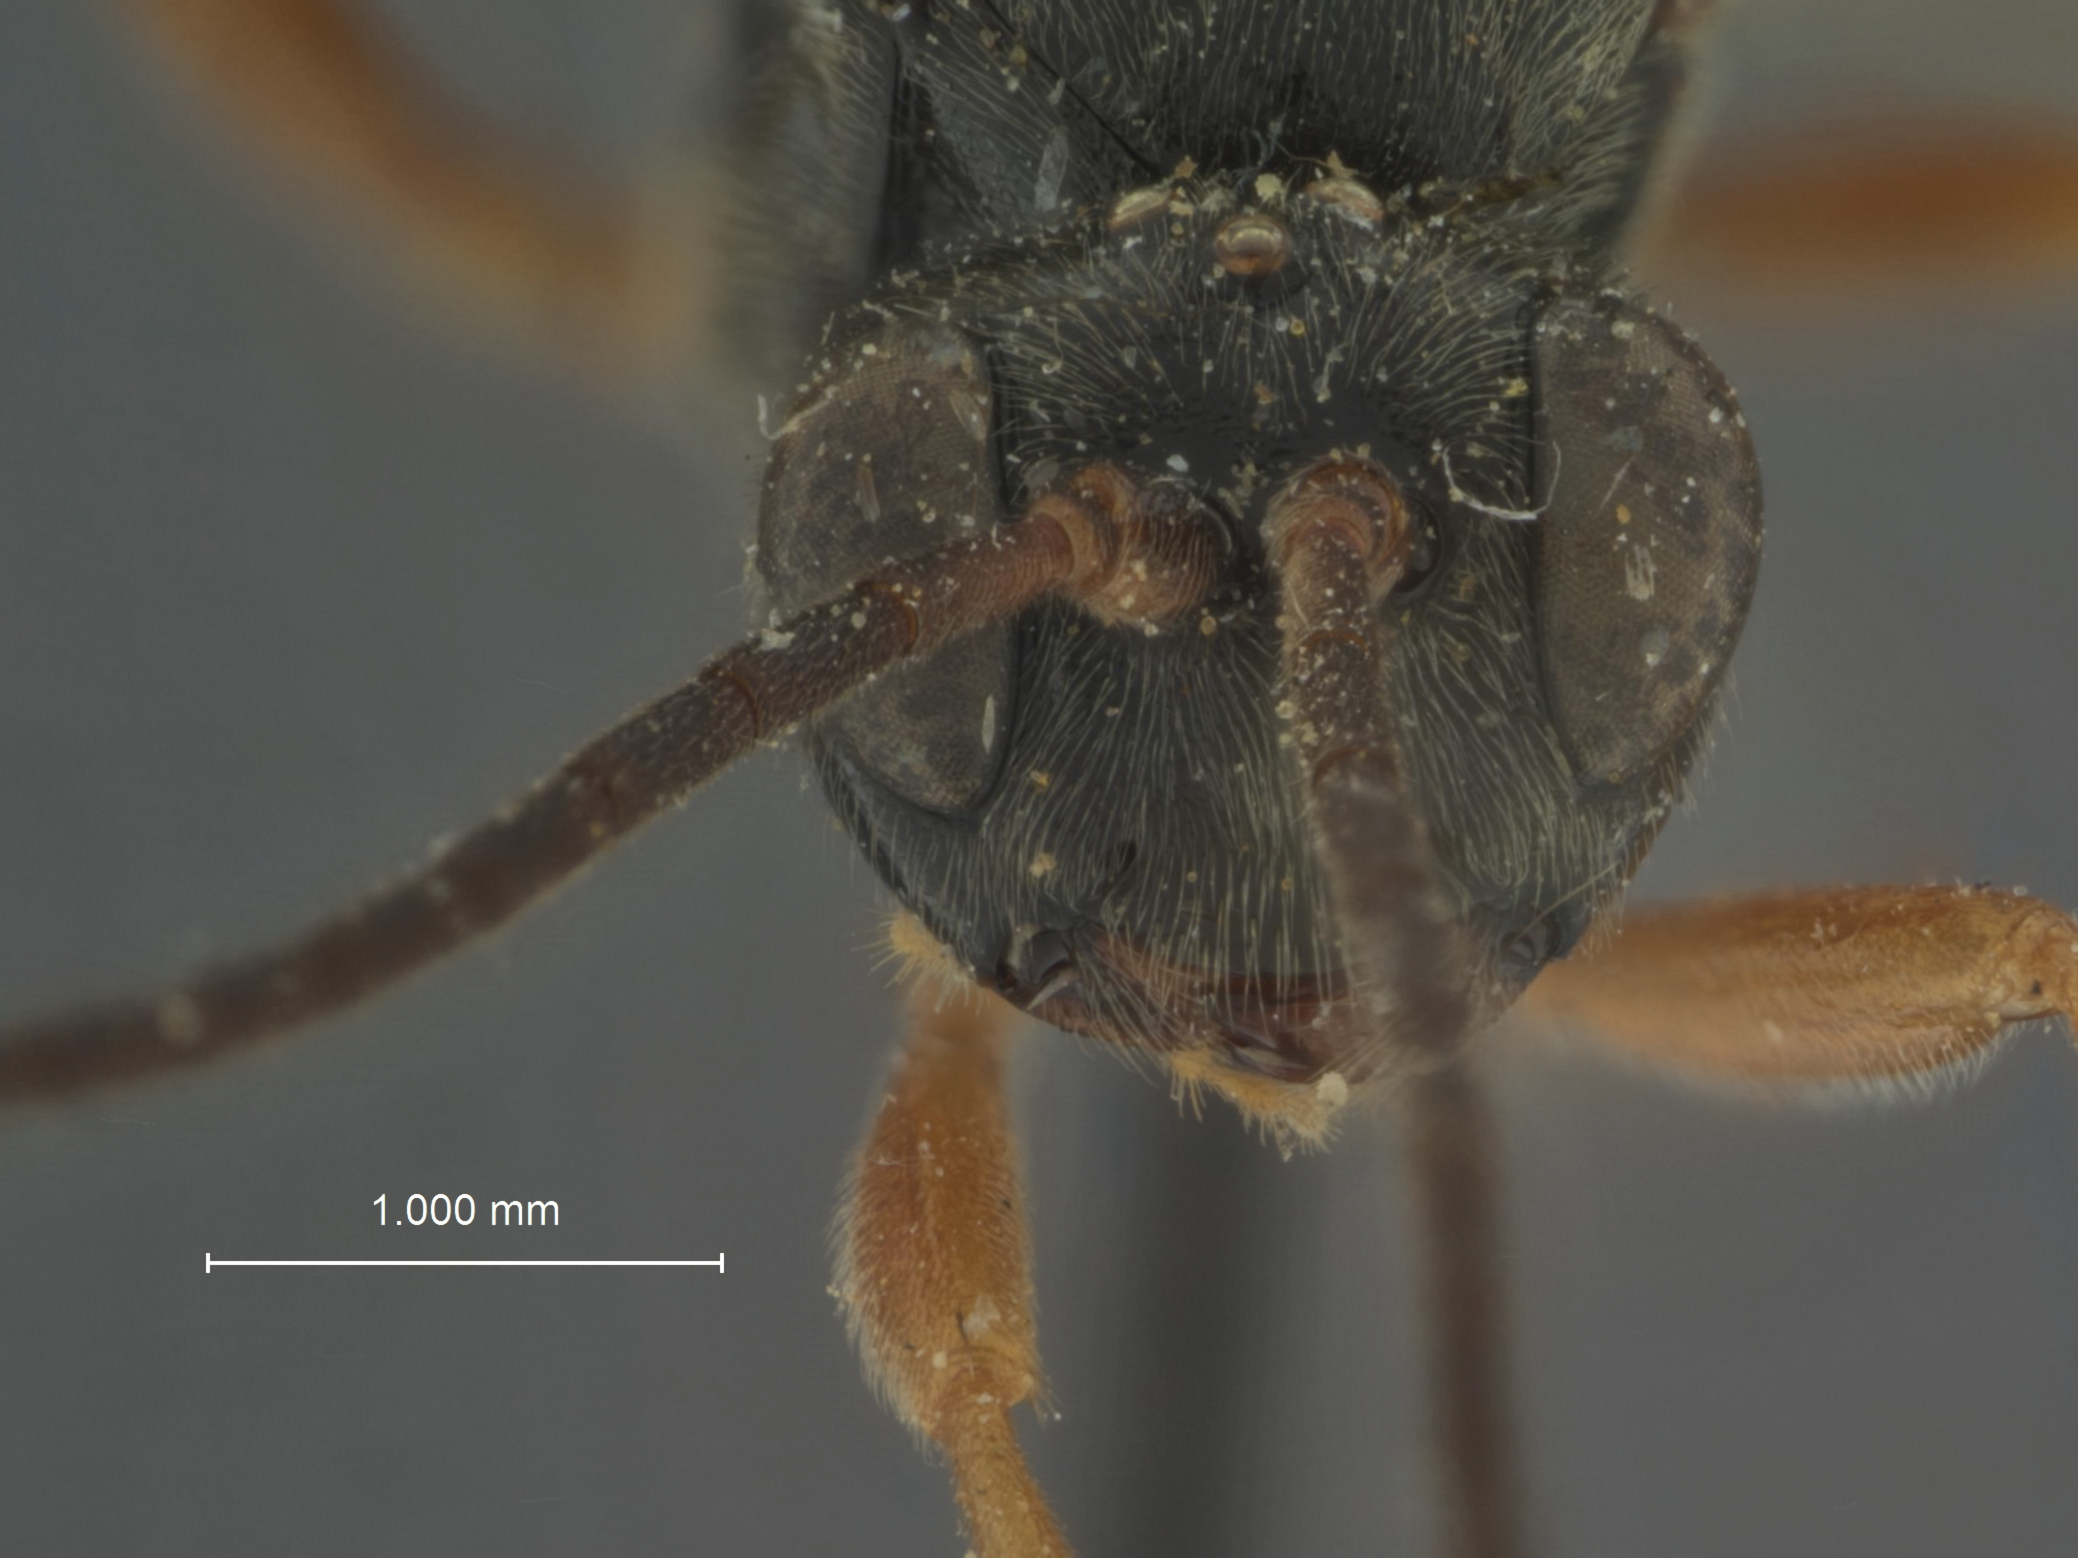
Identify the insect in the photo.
Exolytus ithacae
